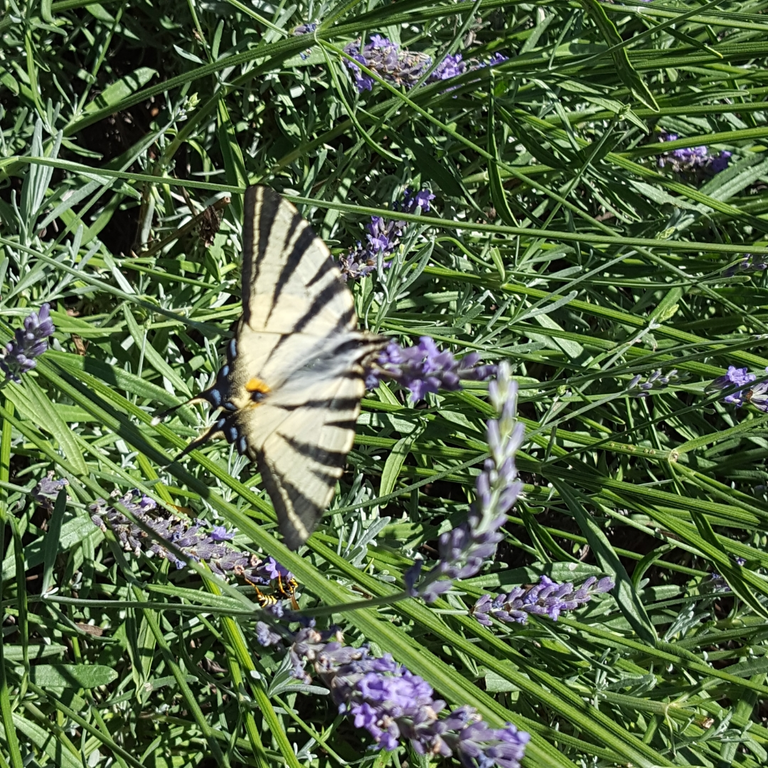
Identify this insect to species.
Iphiclides podalirius
